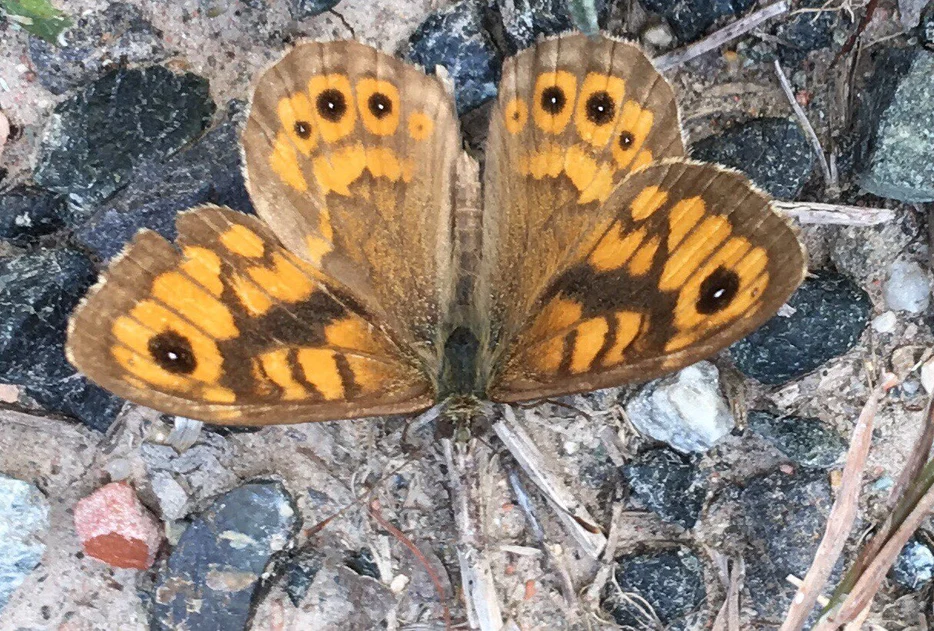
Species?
Lasiommata megera (also Pararge megera)
